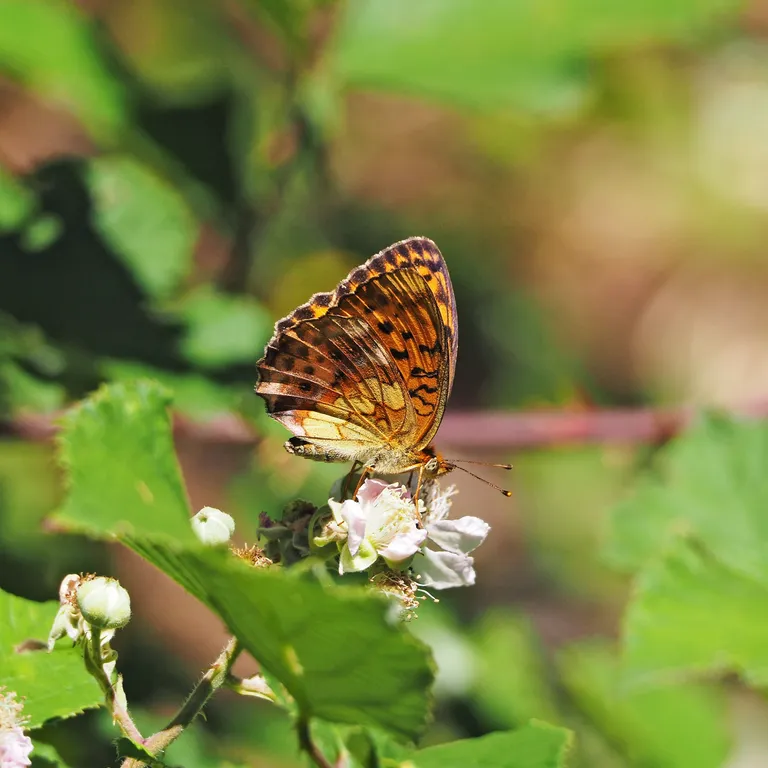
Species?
Brenthis daphne
